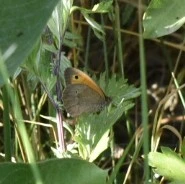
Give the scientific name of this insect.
Maniola jurtina
